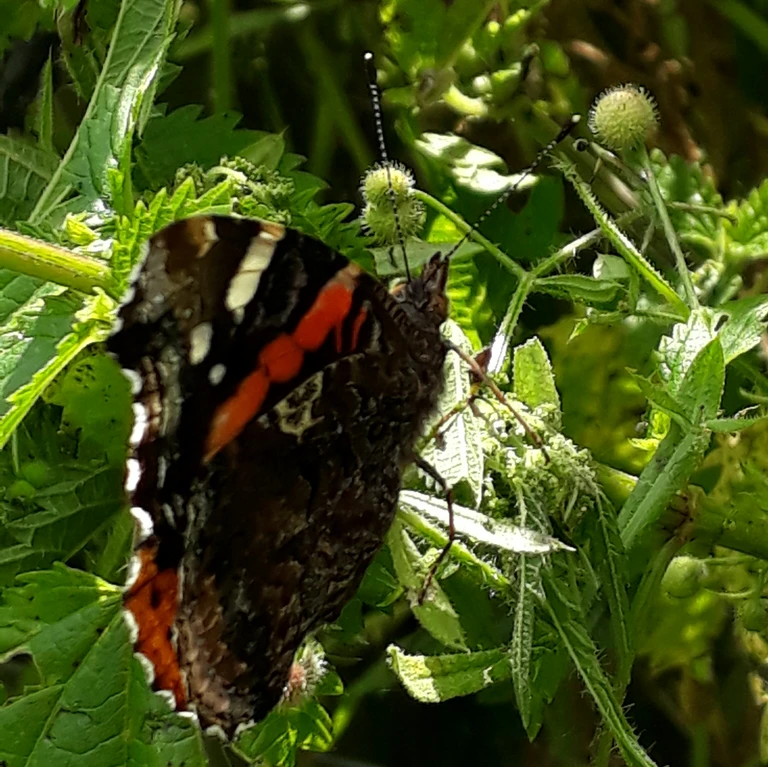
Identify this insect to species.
Vanessa atalanta
